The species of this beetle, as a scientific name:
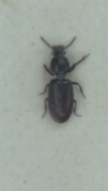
Dyschirius salinus
